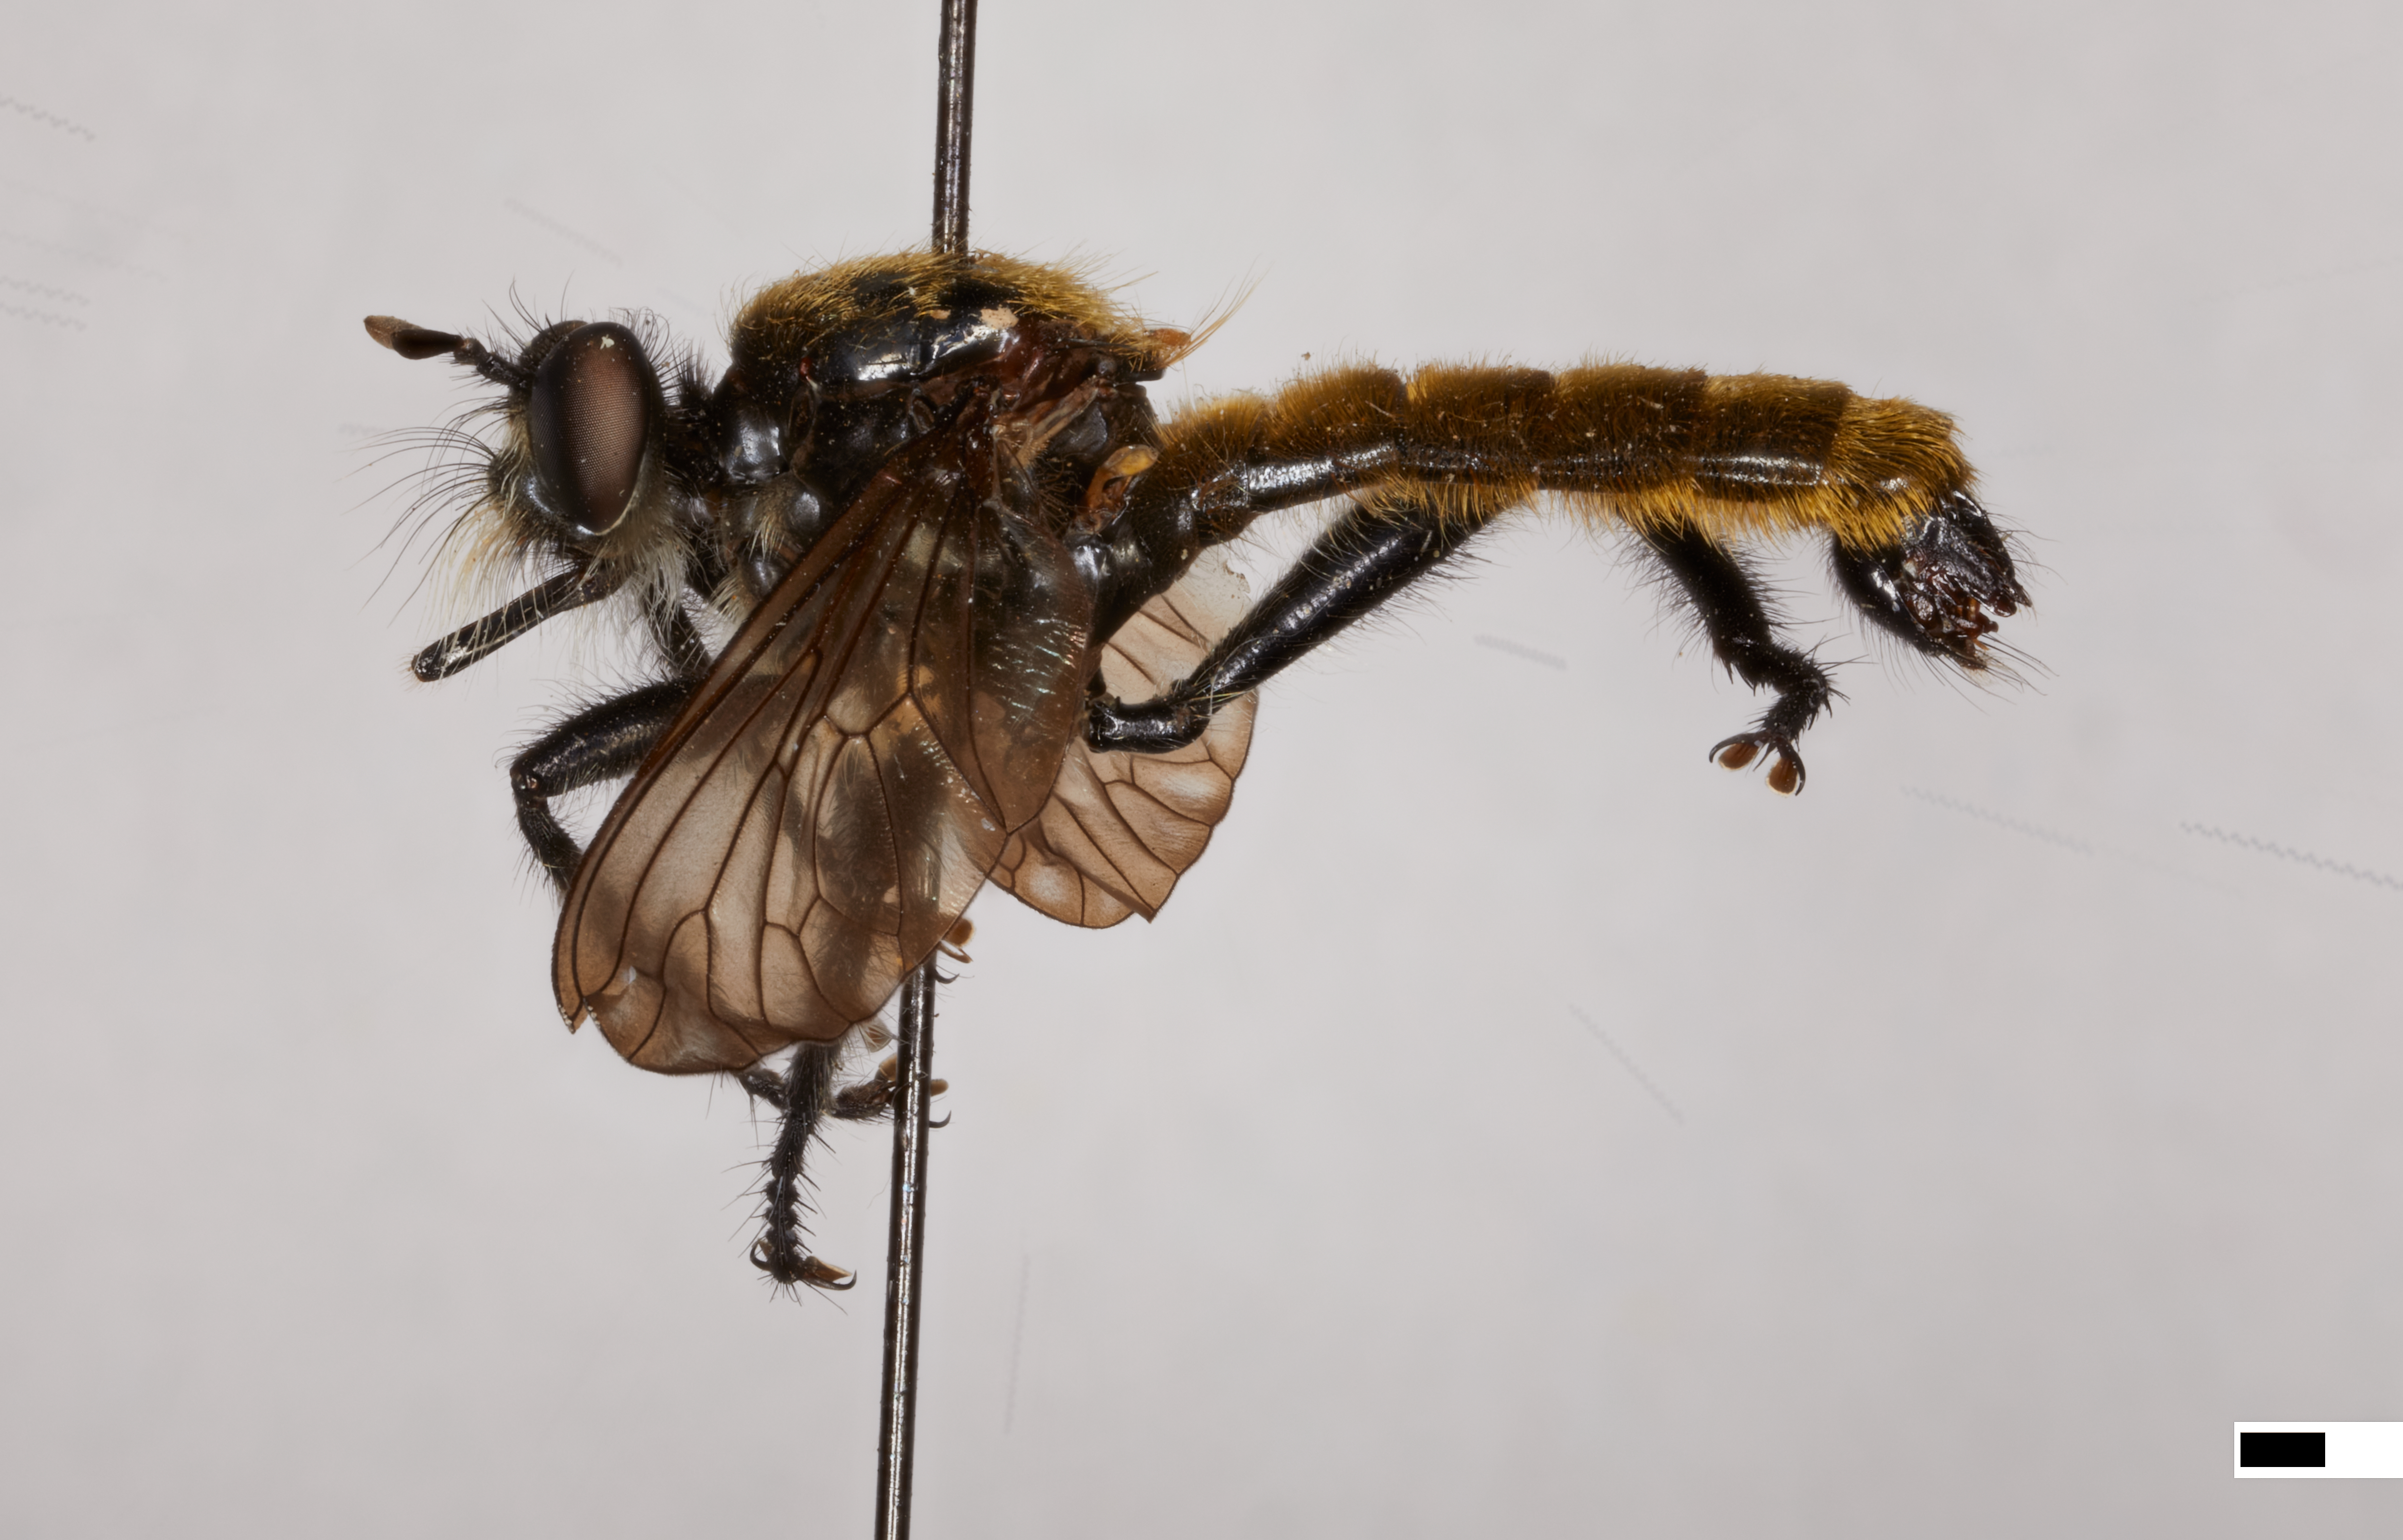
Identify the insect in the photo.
Laphria aktis
